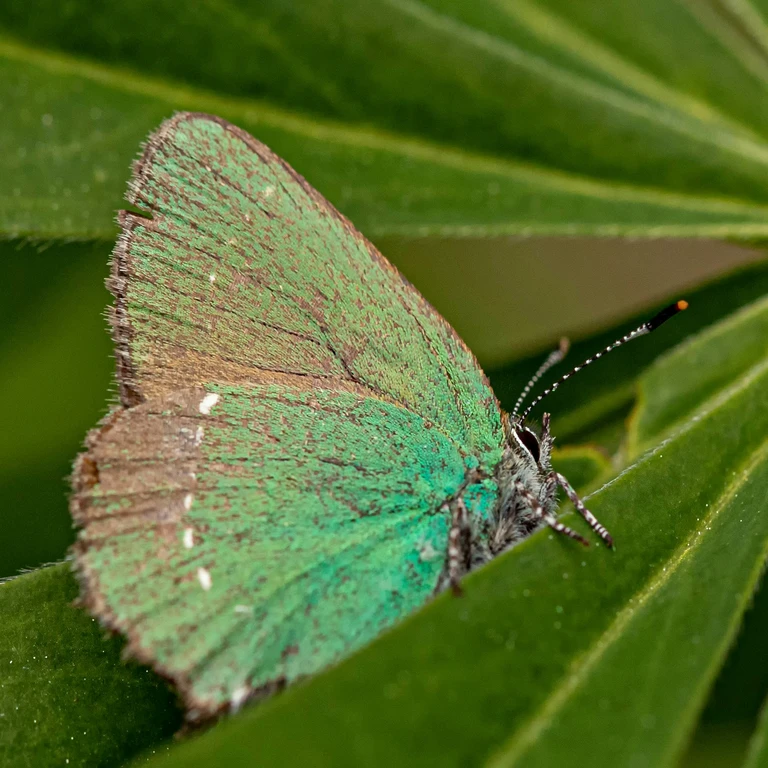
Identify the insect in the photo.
Callophrys rubi
